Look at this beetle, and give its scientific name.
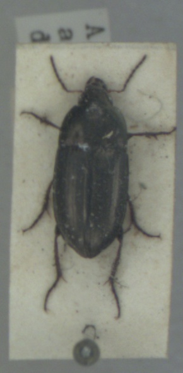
Amara aenea
